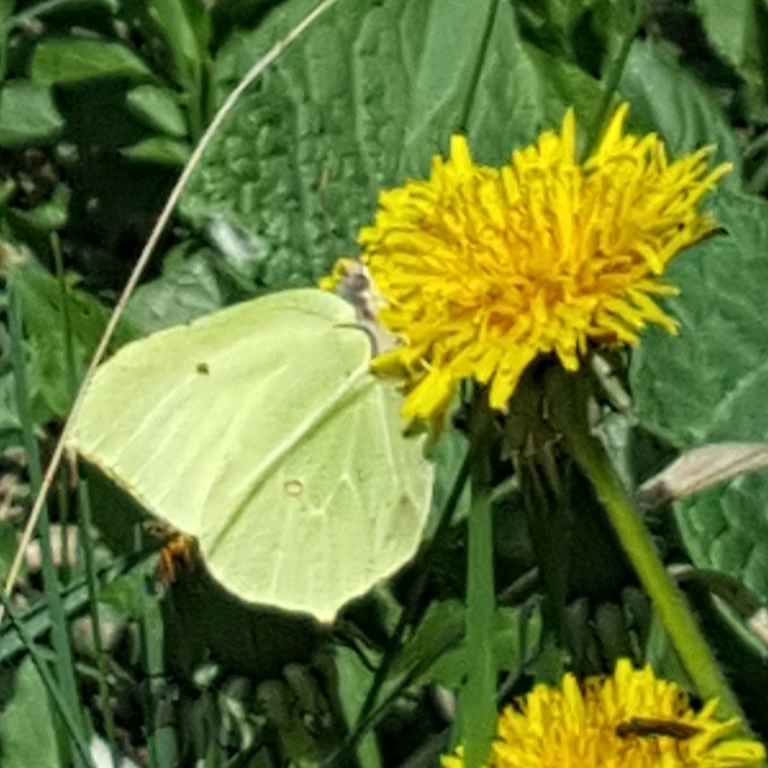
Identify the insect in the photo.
Gonepteryx rhamni
